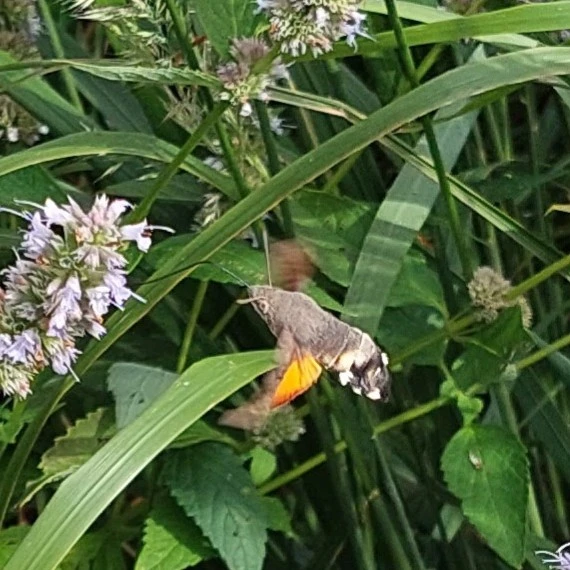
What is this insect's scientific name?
Macroglossum stellatarum
